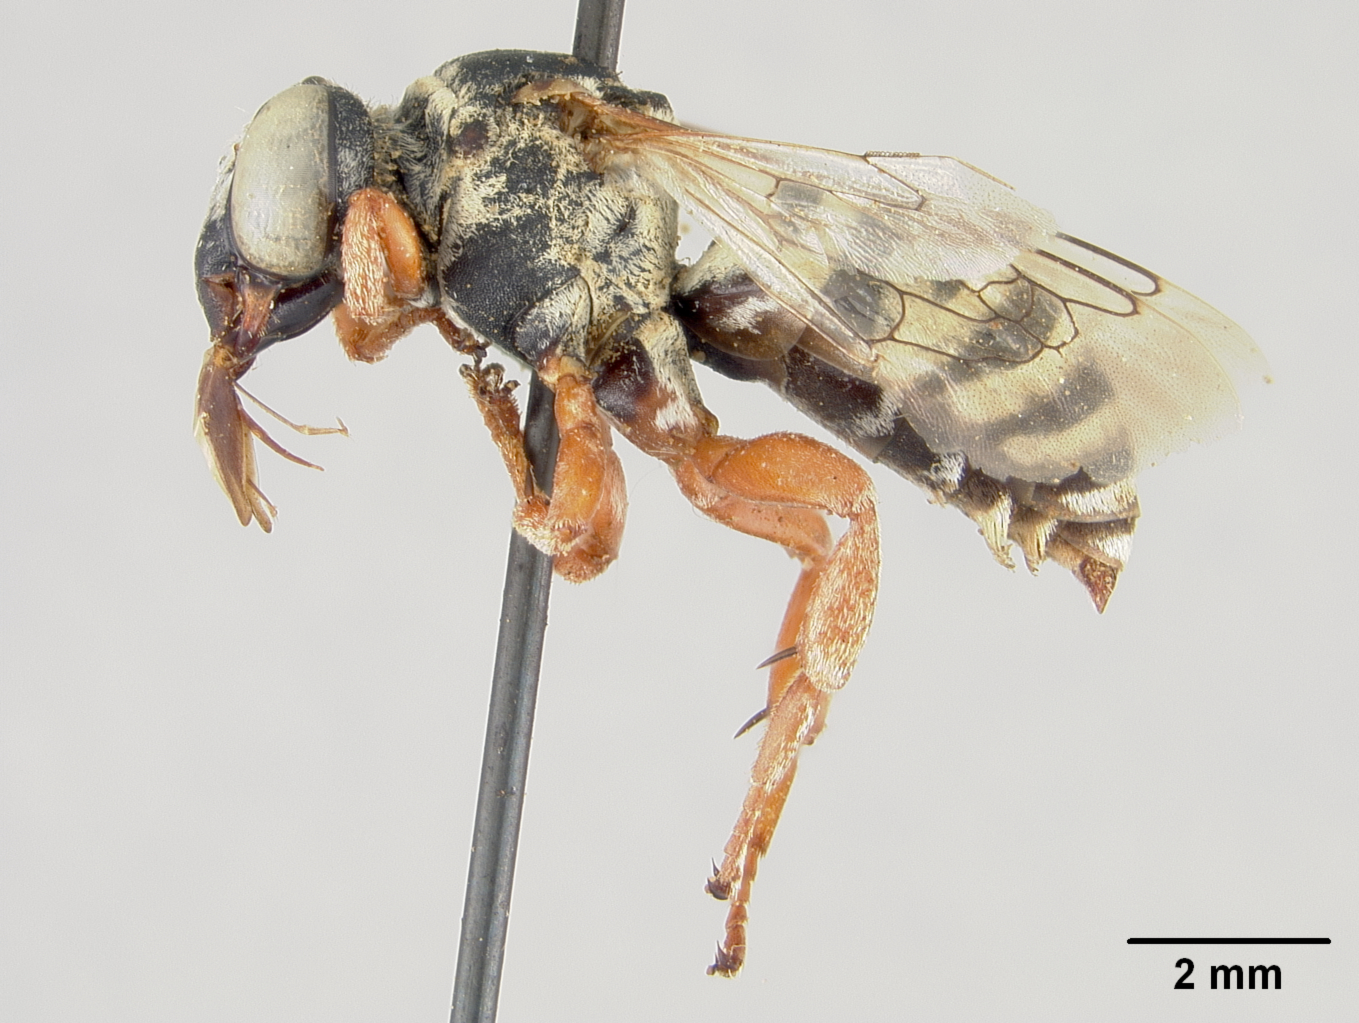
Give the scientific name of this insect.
Triepeolus custeri
